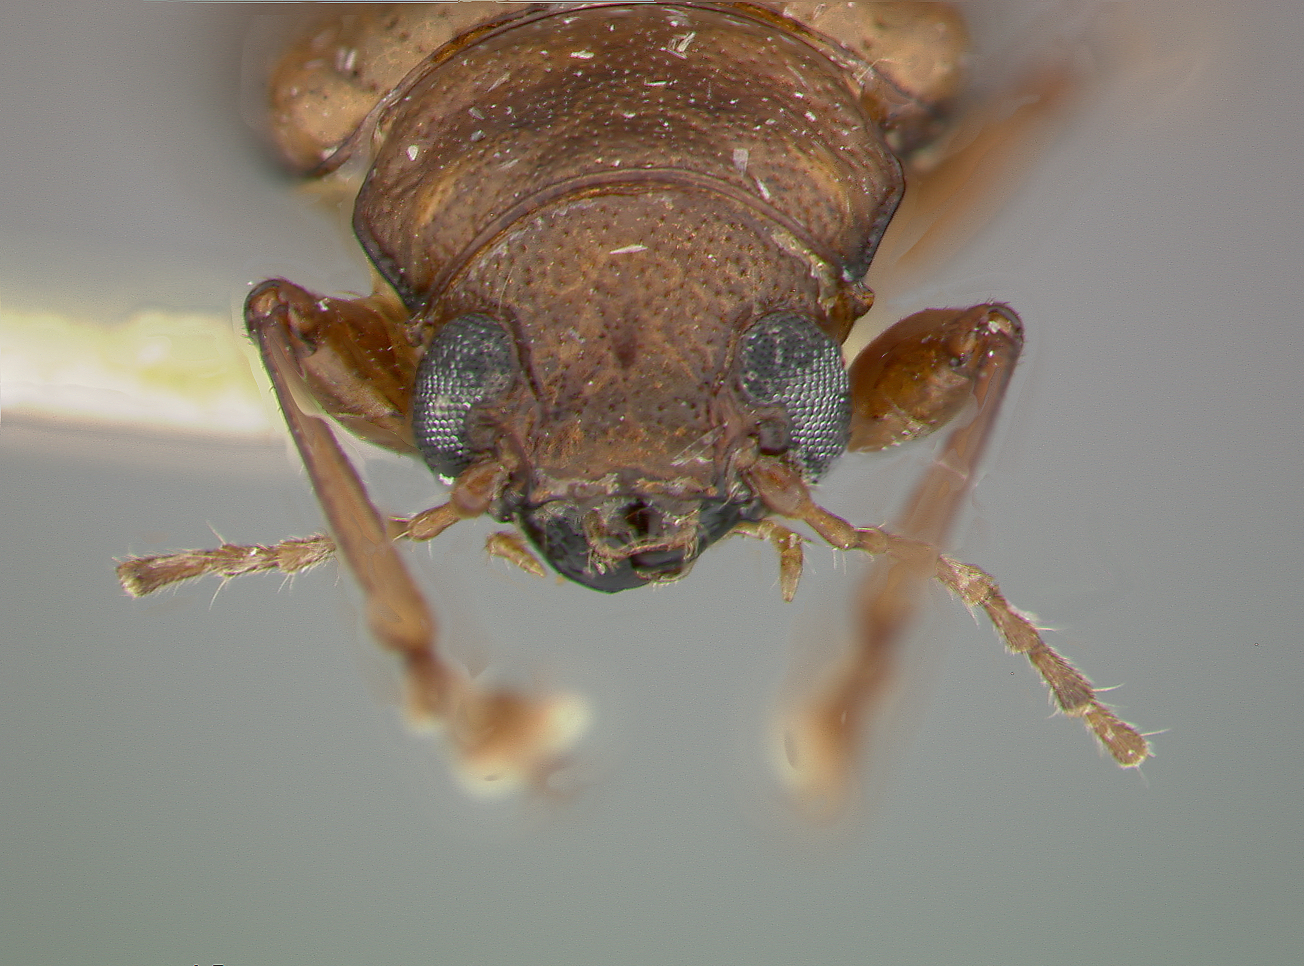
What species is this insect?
Metachroma cavicolle
